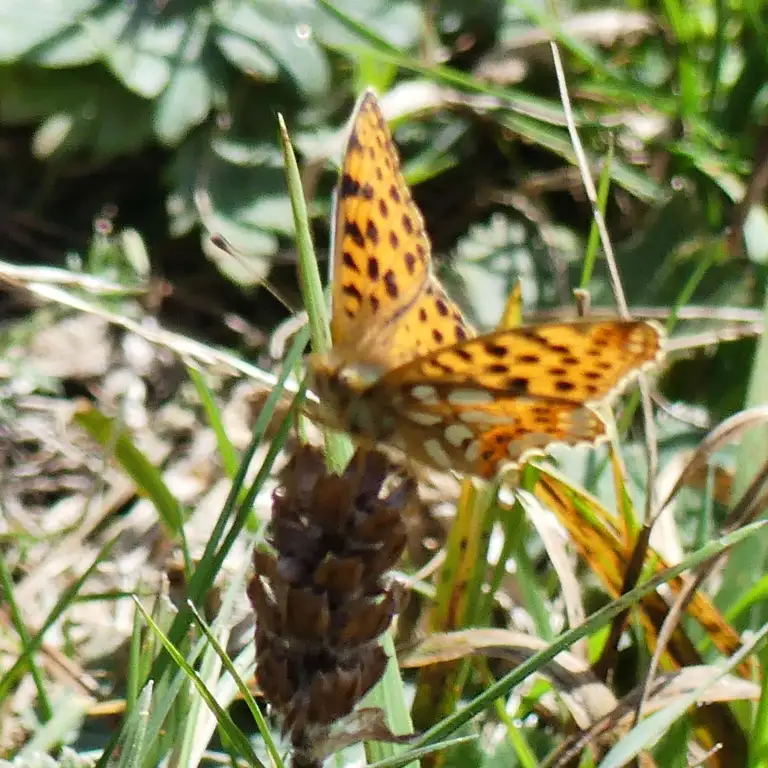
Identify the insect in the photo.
Issoria lathonia
